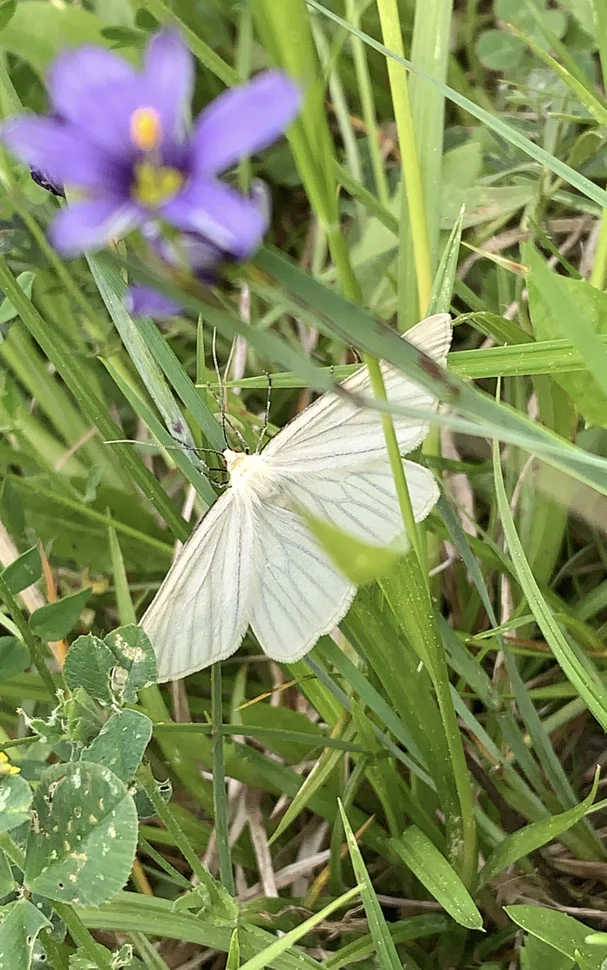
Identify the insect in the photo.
Siona lineata
